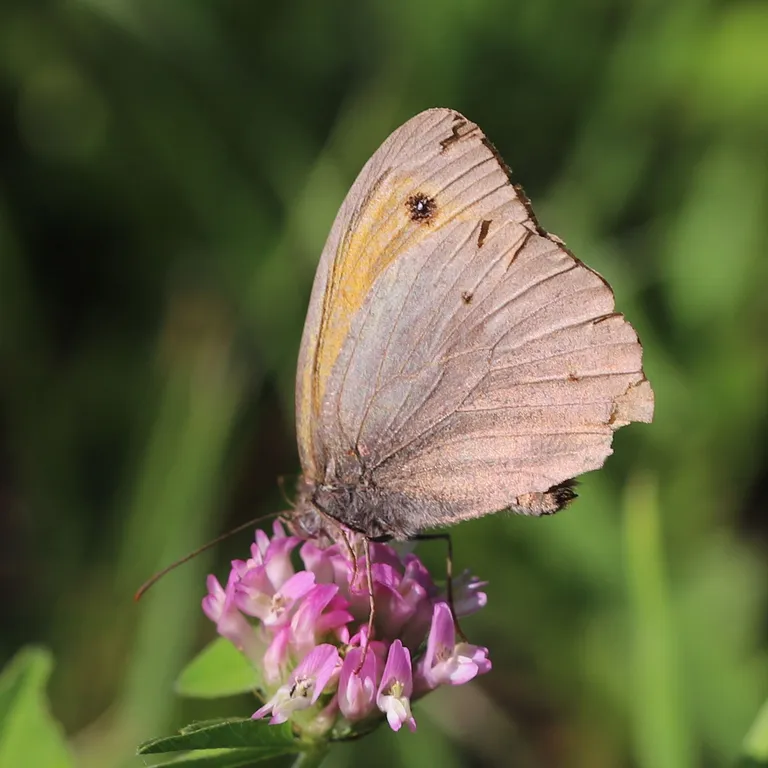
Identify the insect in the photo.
Maniola jurtina
